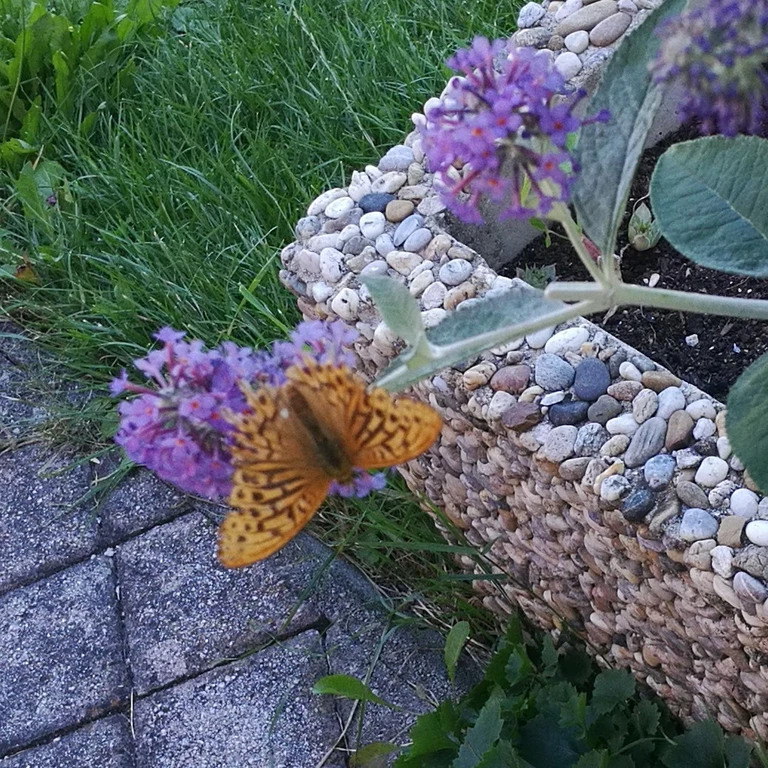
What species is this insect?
Argynnis paphia
